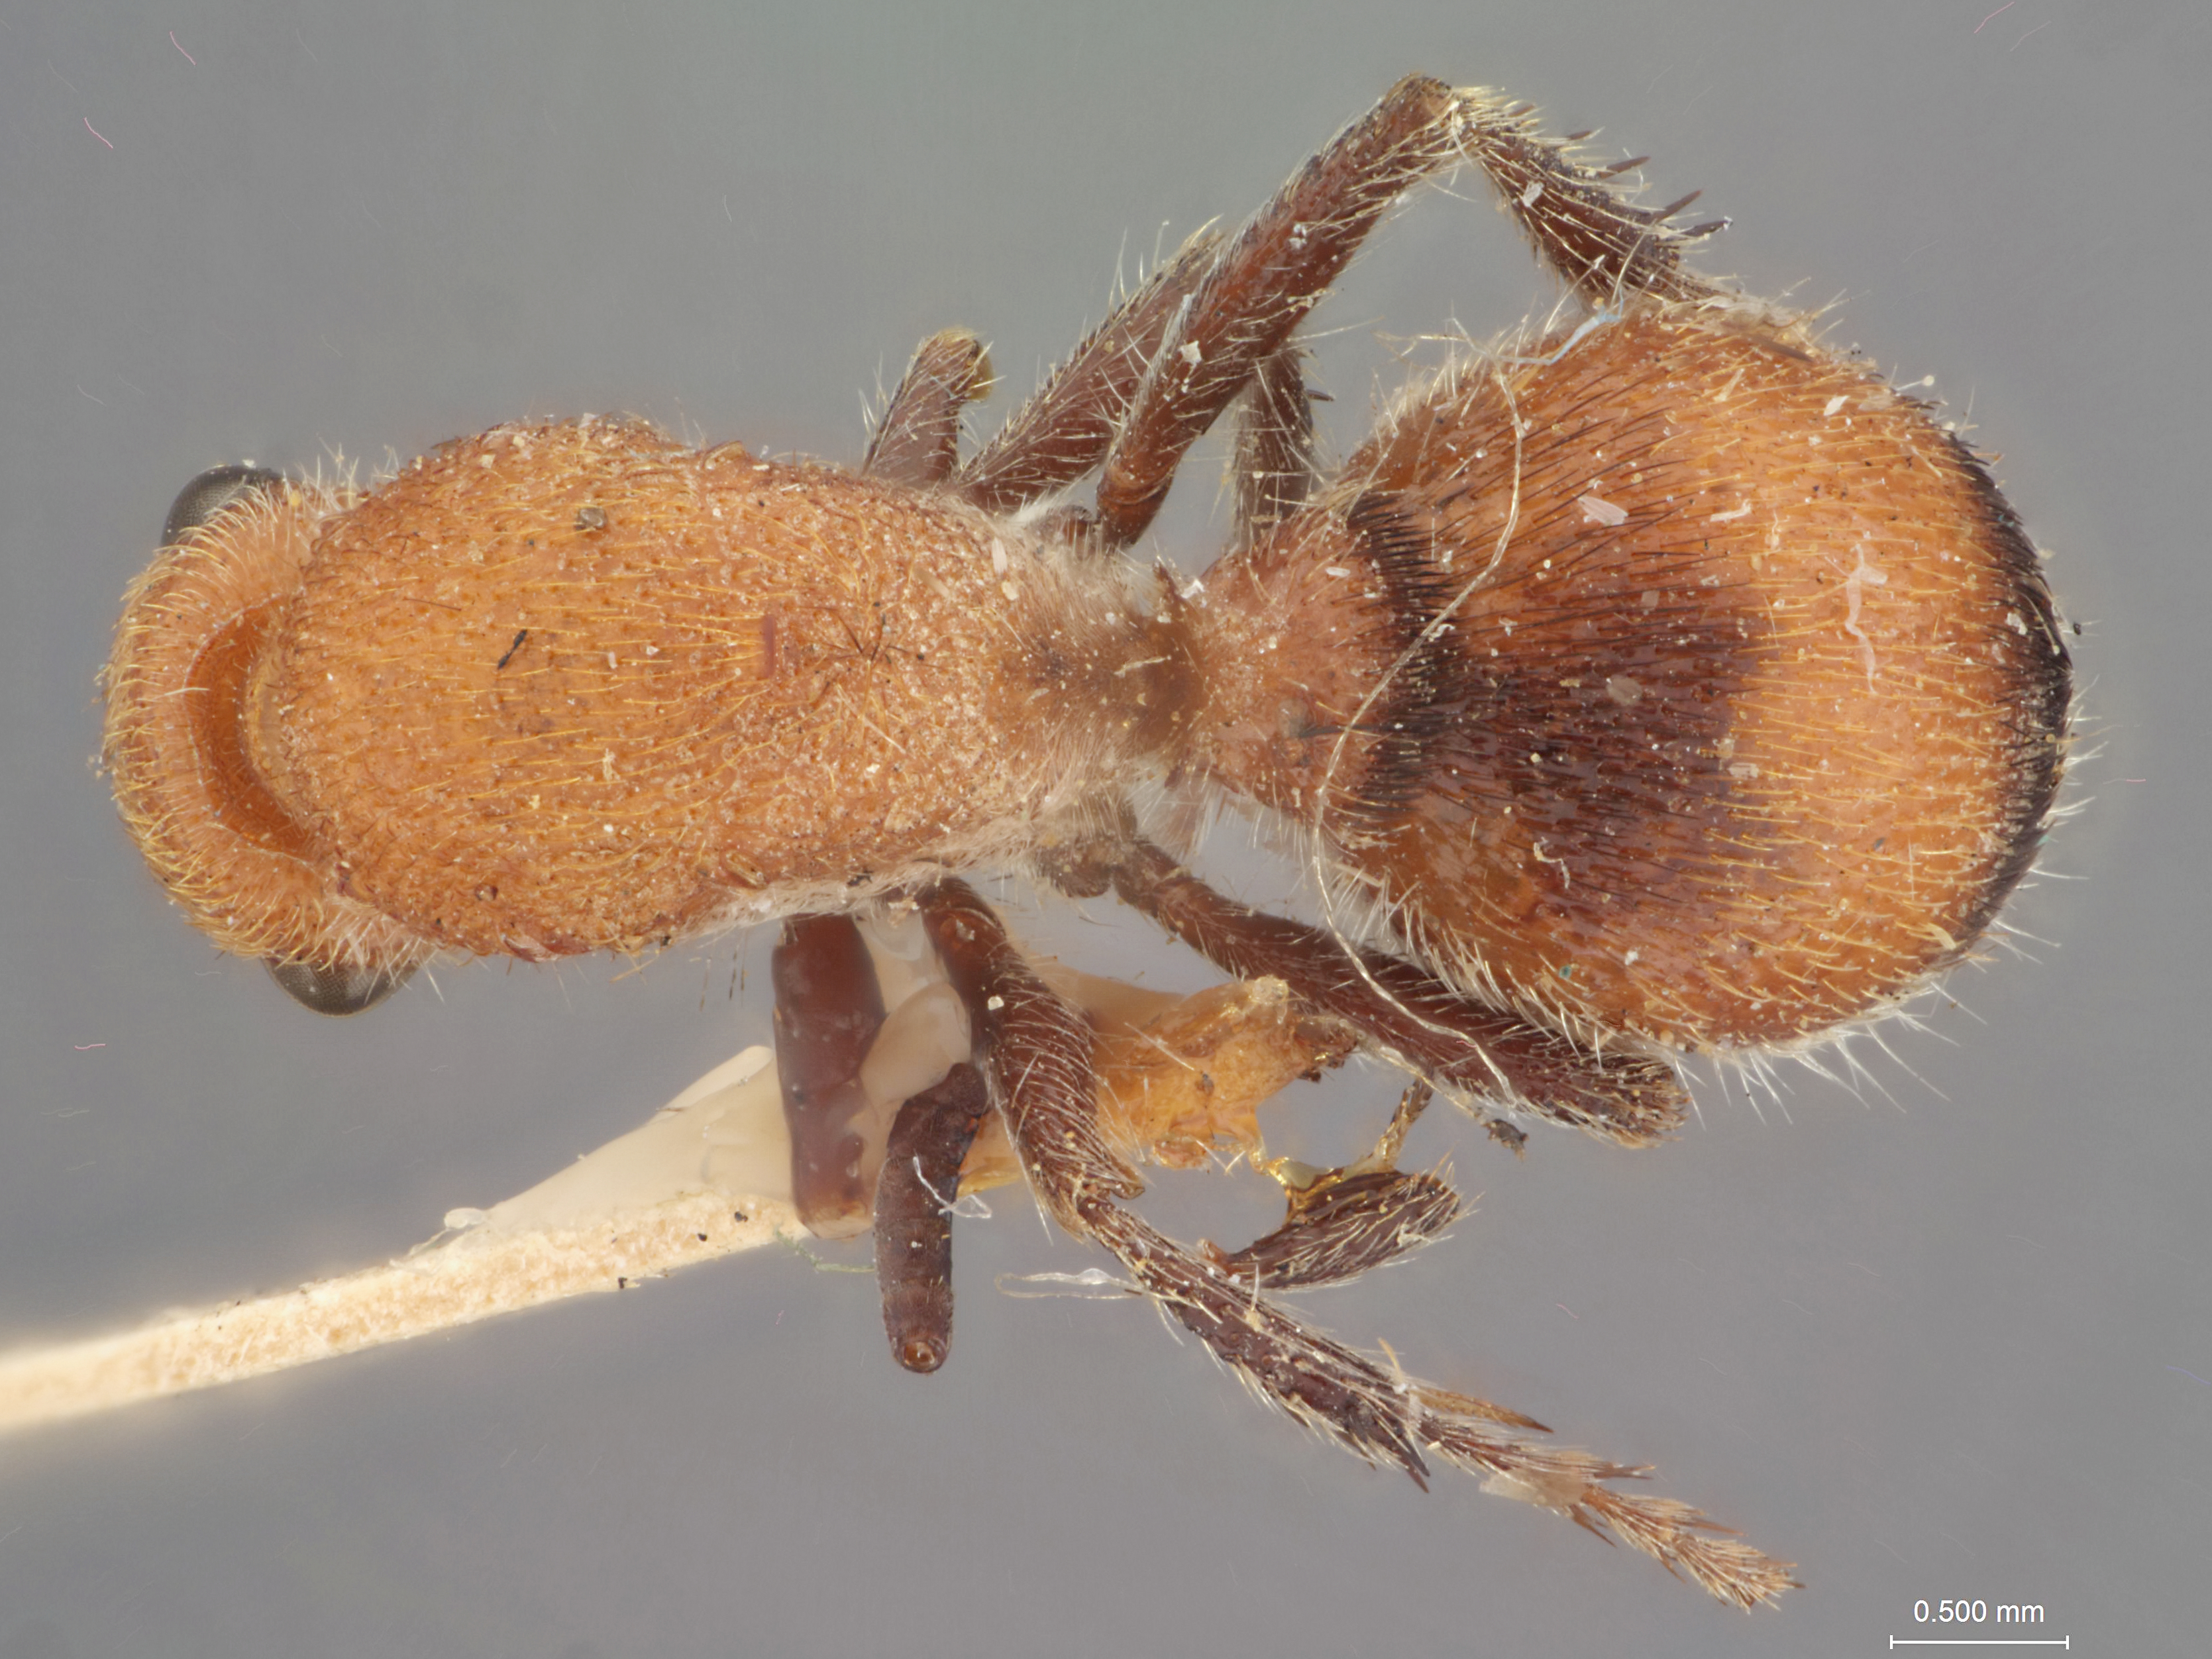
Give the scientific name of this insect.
Dasymutilla ferrugatella
